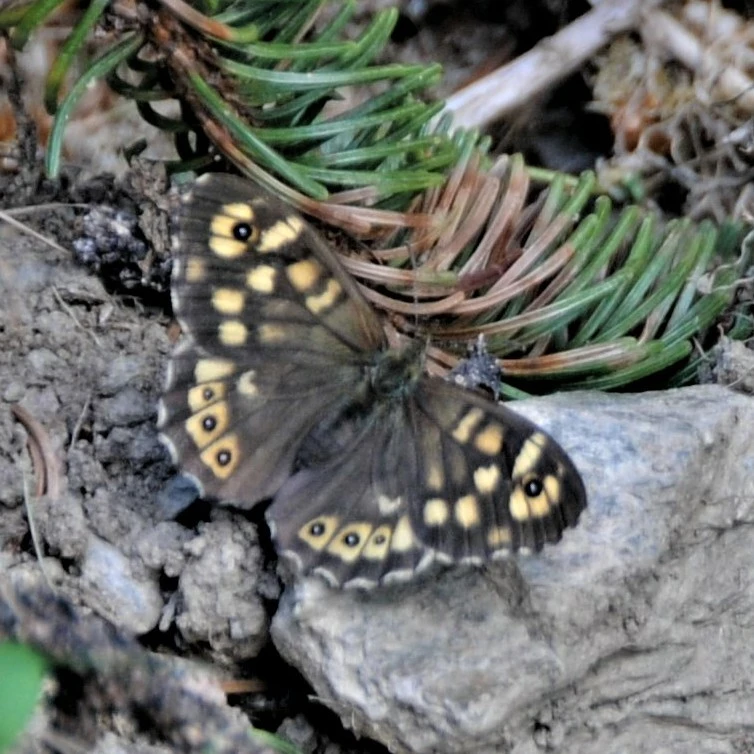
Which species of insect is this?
Pararge aegeria
